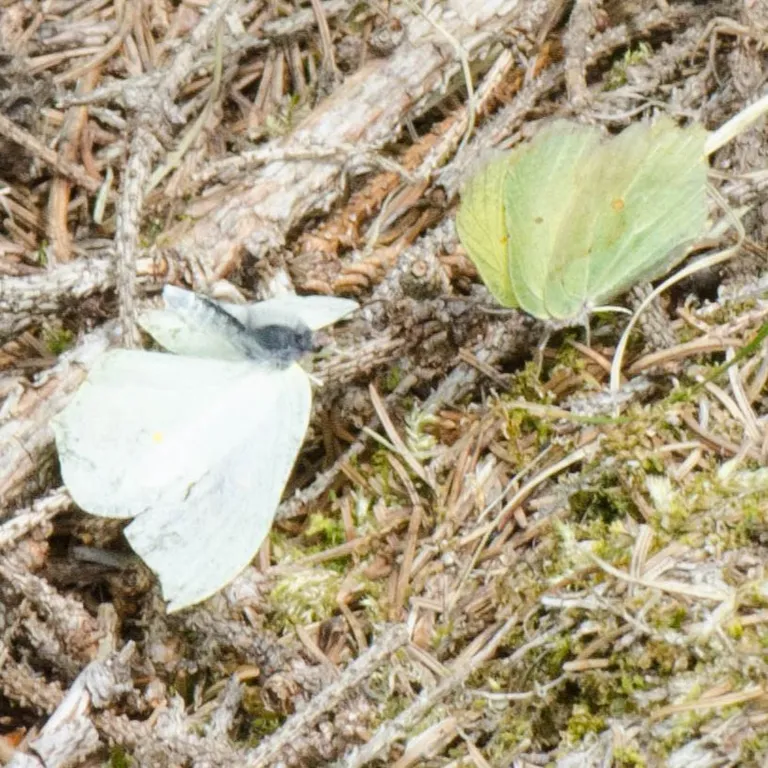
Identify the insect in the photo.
Gonepteryx rhamni
